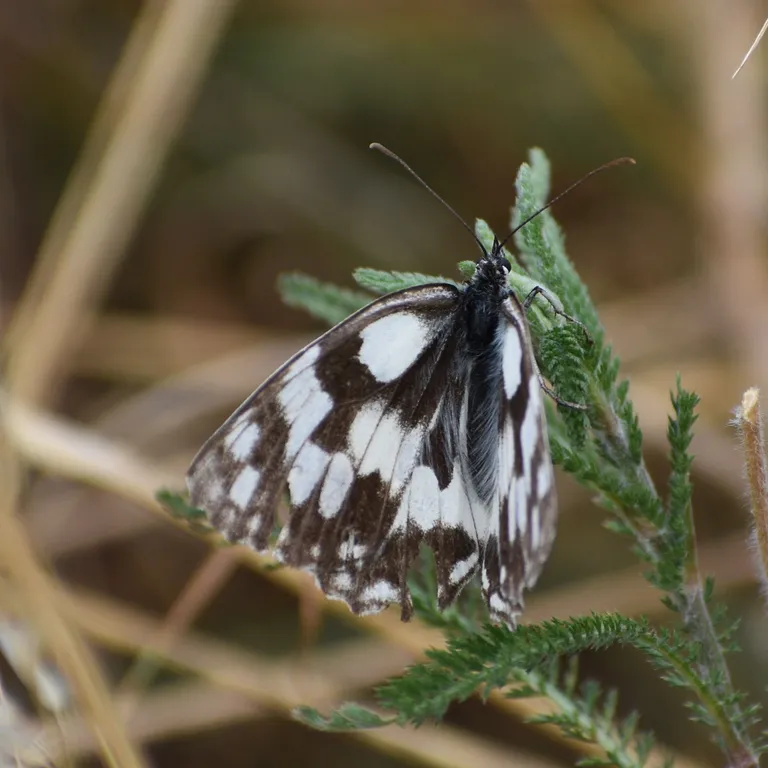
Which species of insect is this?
Melanargia galathea
